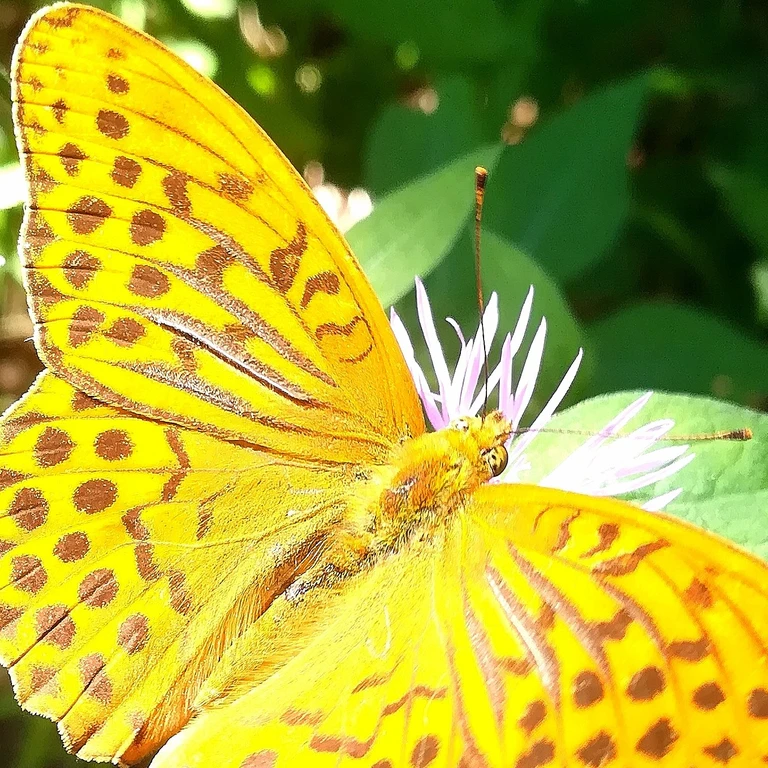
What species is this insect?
Argynnis paphia
